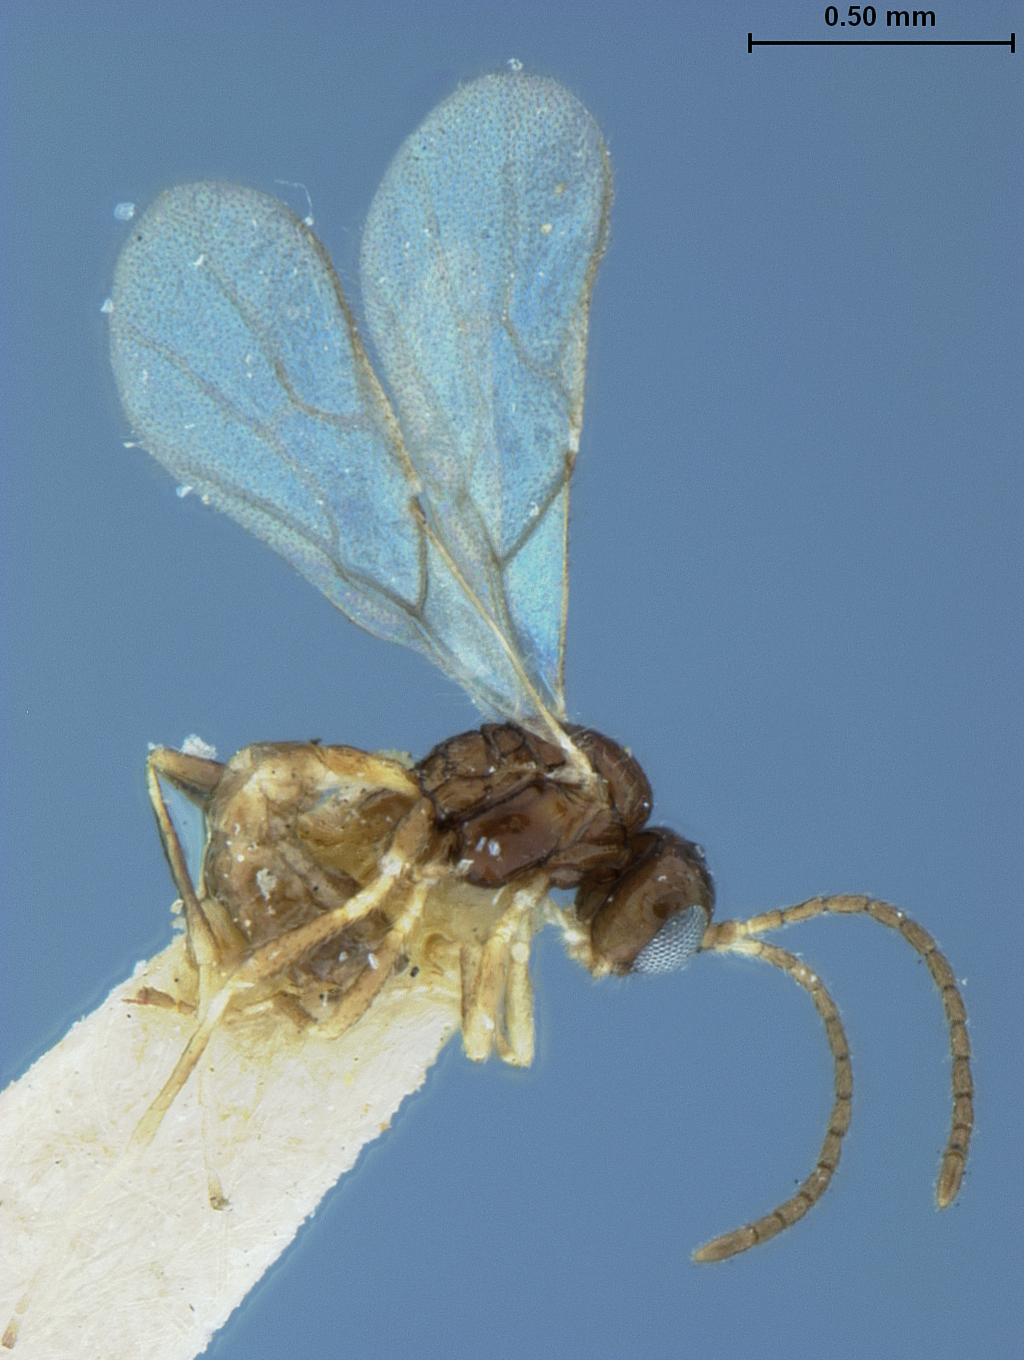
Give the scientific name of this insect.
Aphidius phorodontis
